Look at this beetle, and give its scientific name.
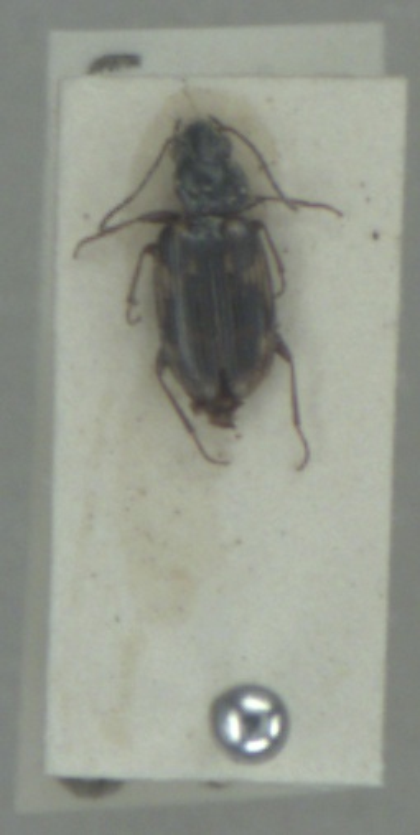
Bembidion varium
